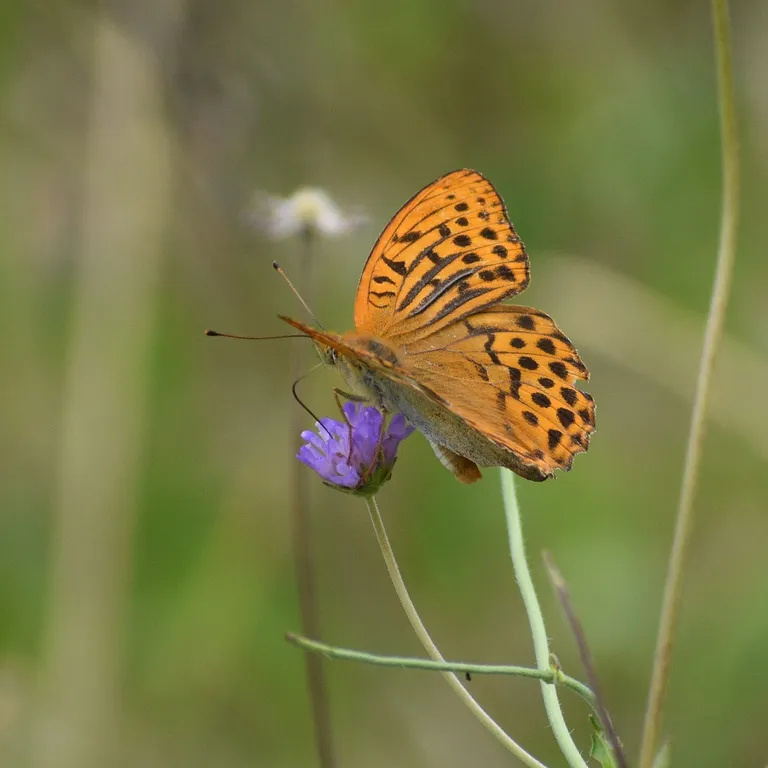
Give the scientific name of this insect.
Argynnis paphia
